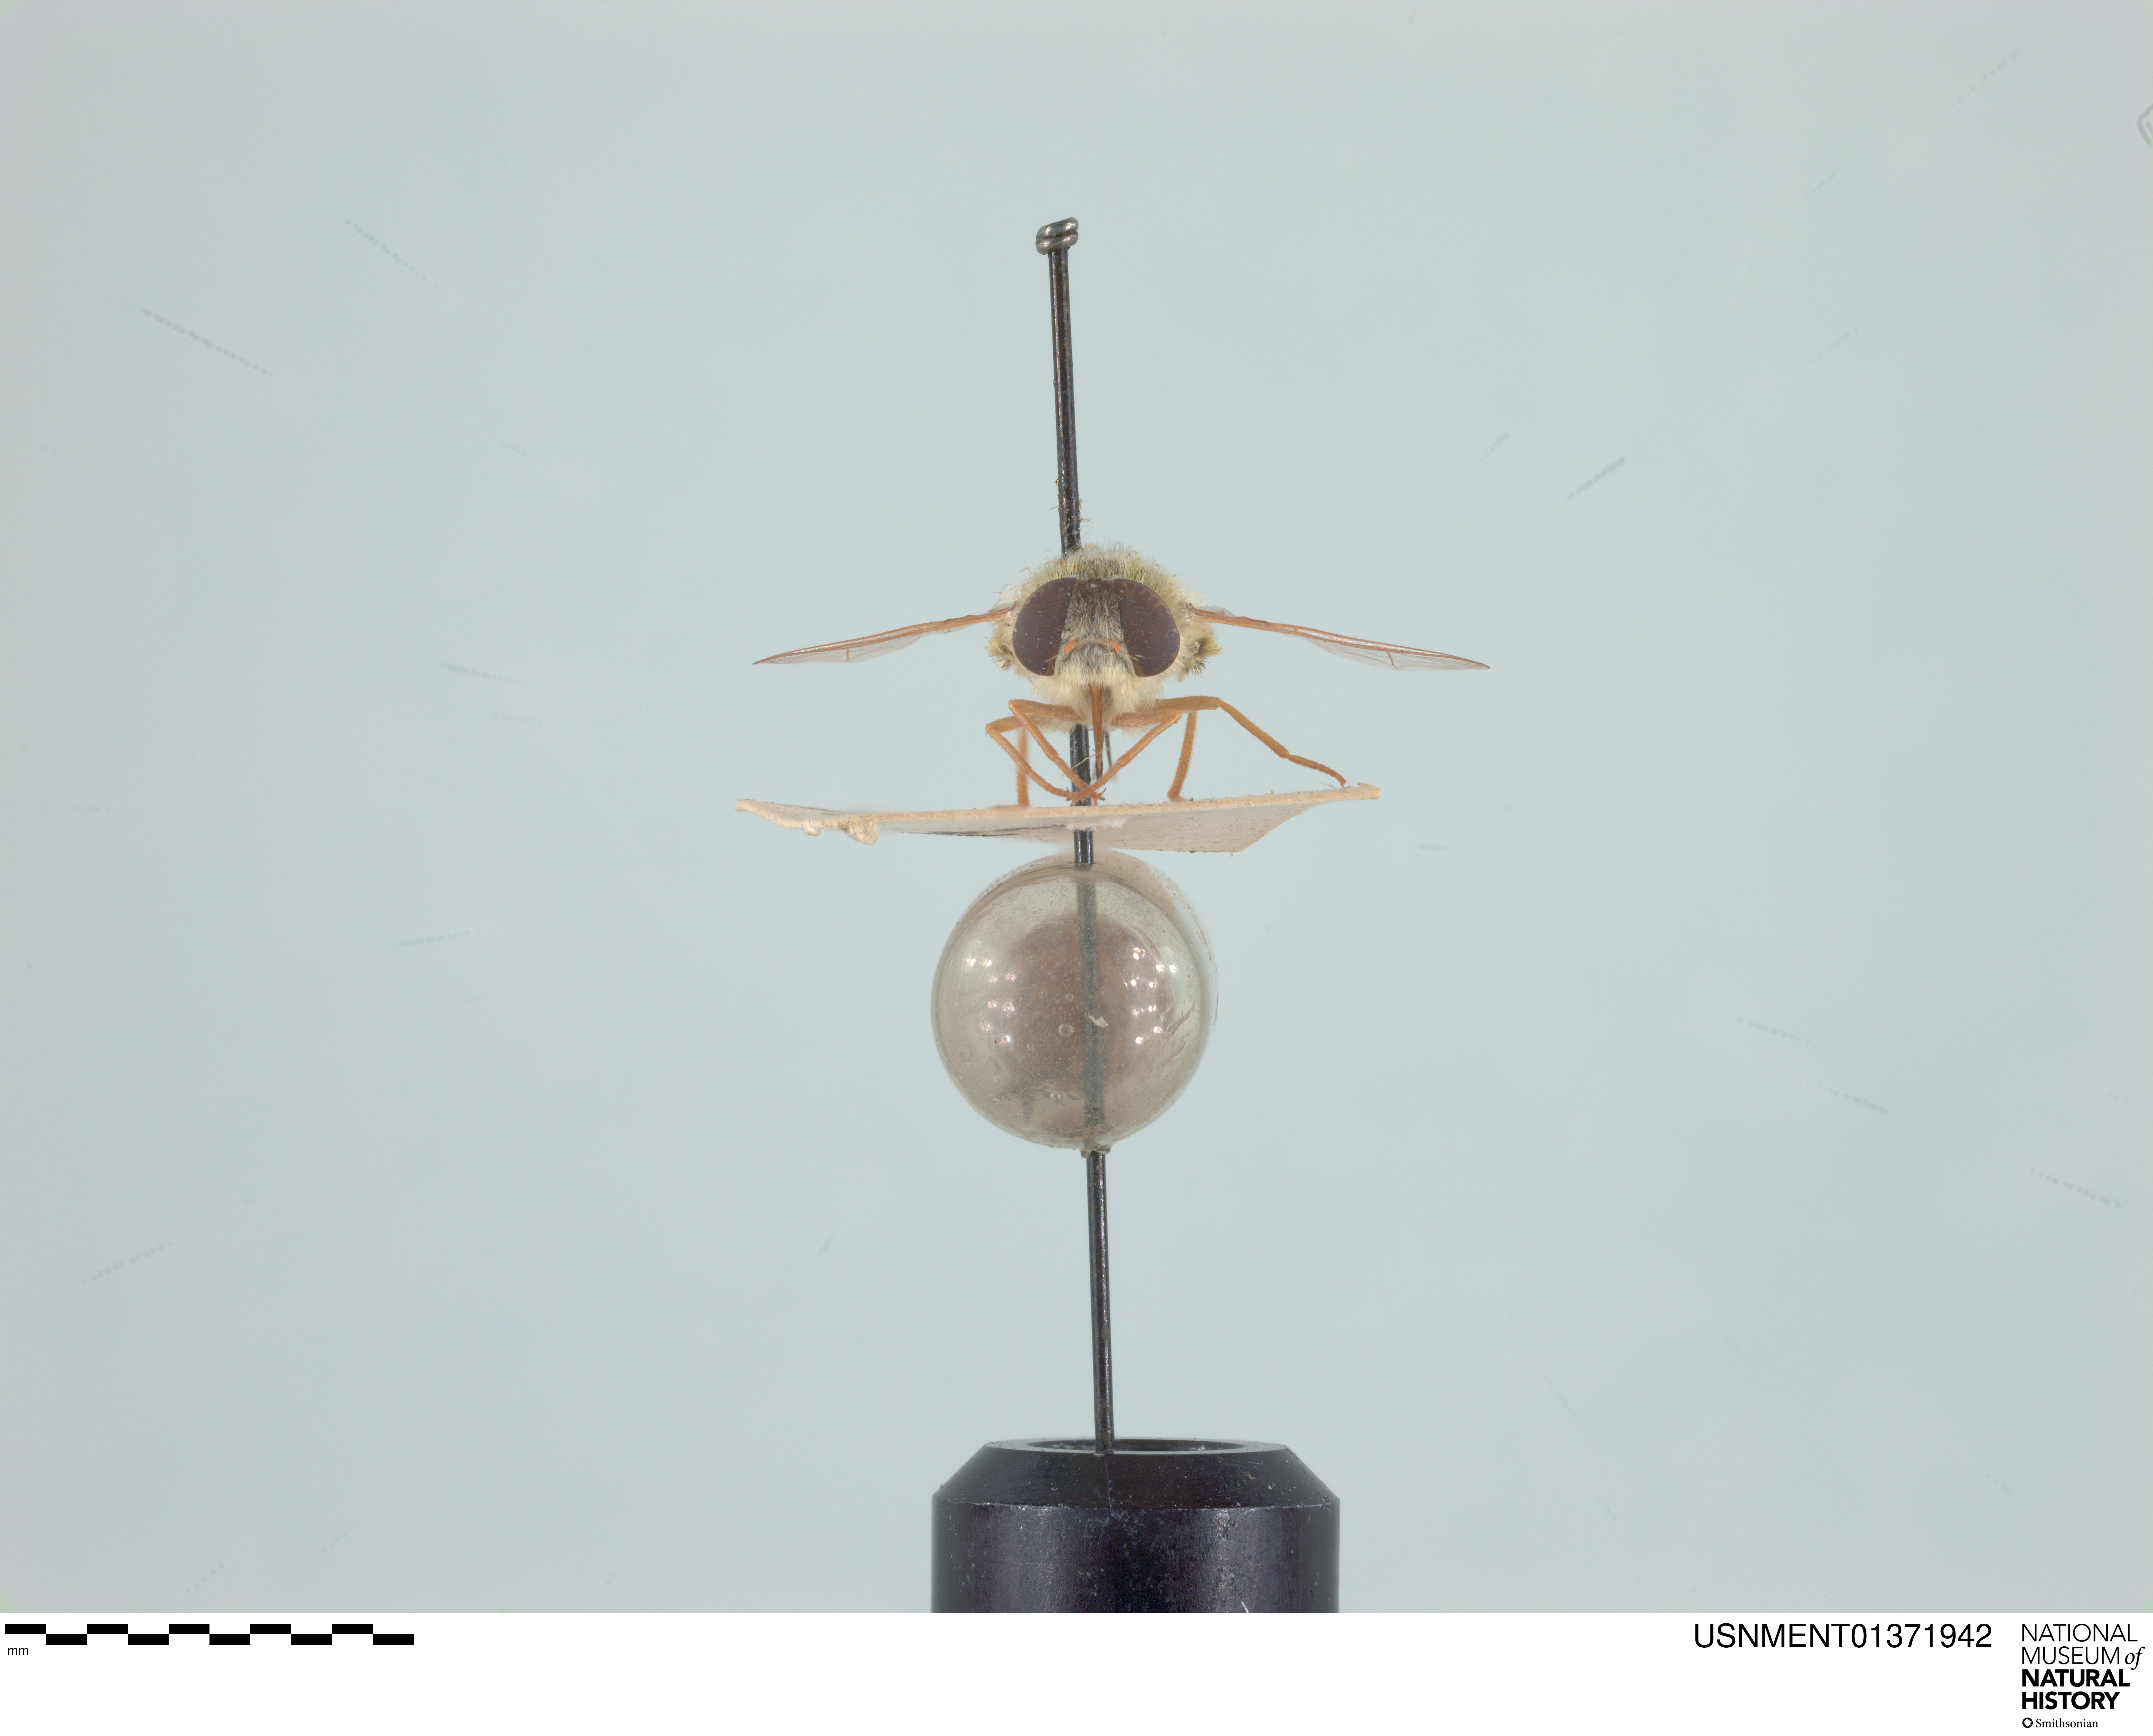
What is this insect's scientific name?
Neorhynchocephalus sackenii
